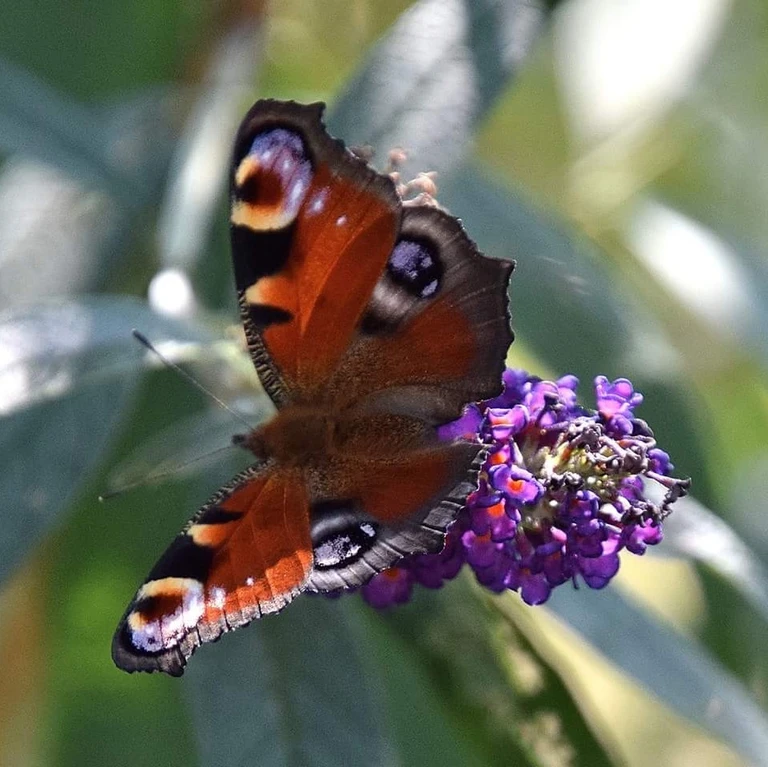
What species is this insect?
Aglais io
